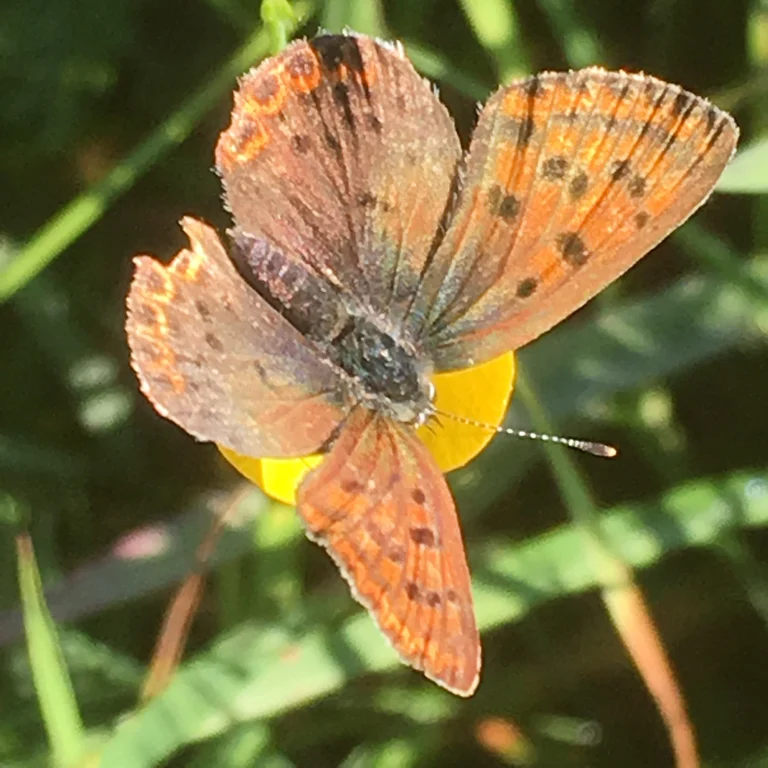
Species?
Lycaena tityrus (also Loweia tityrus)
